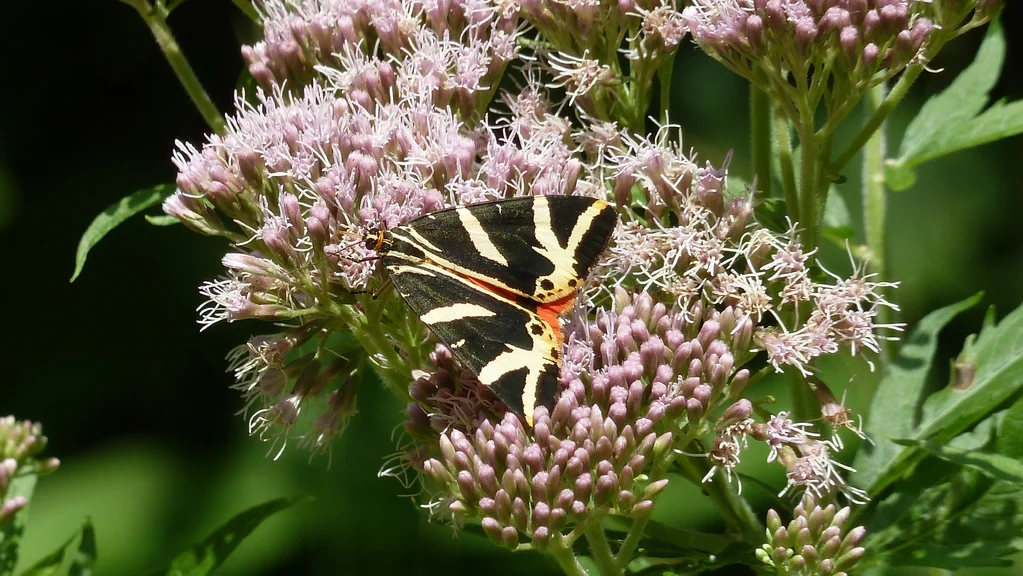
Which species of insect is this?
Euplagia quadripunctaria
